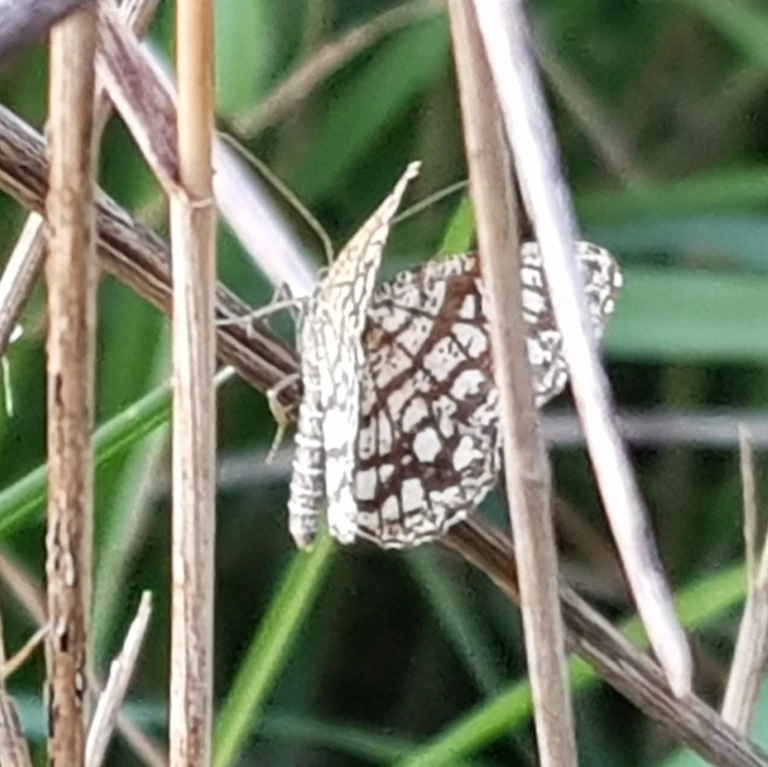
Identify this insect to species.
Chiasmia clathrata
